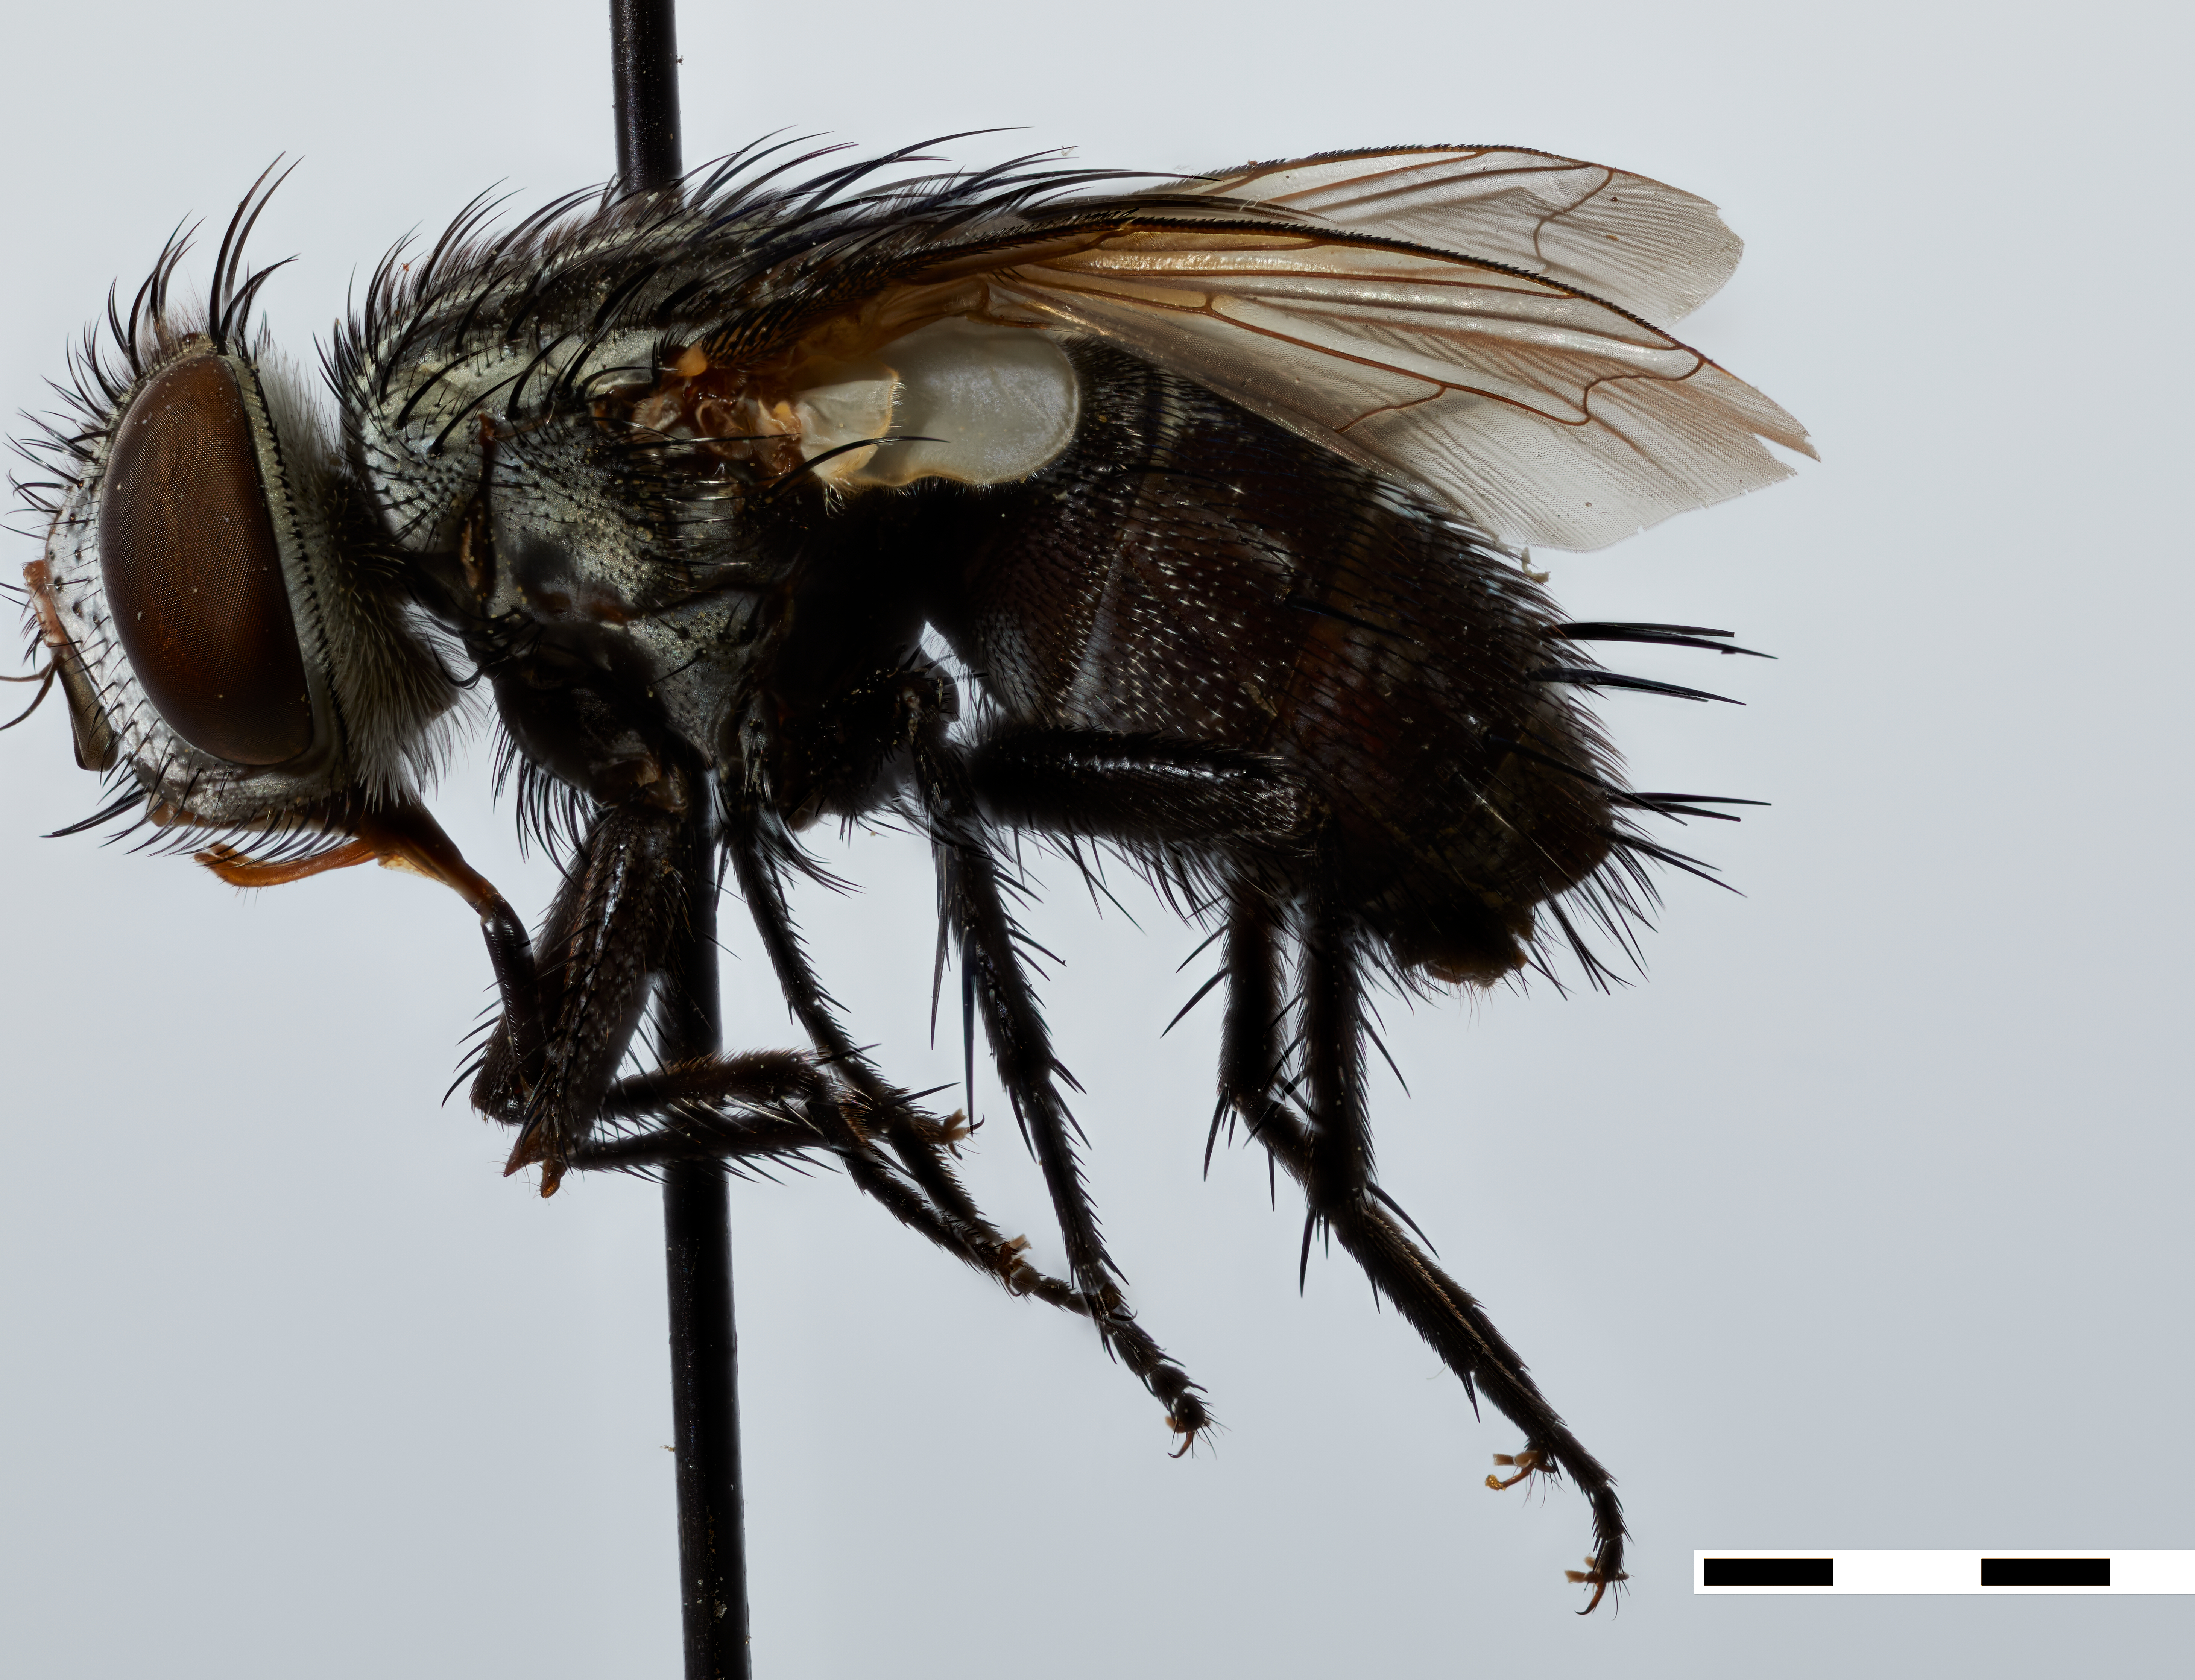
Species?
Cnephalomyia floridana
